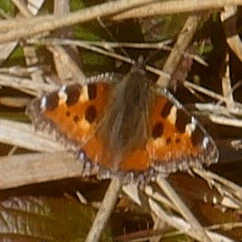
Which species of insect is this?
Aglais urticae
